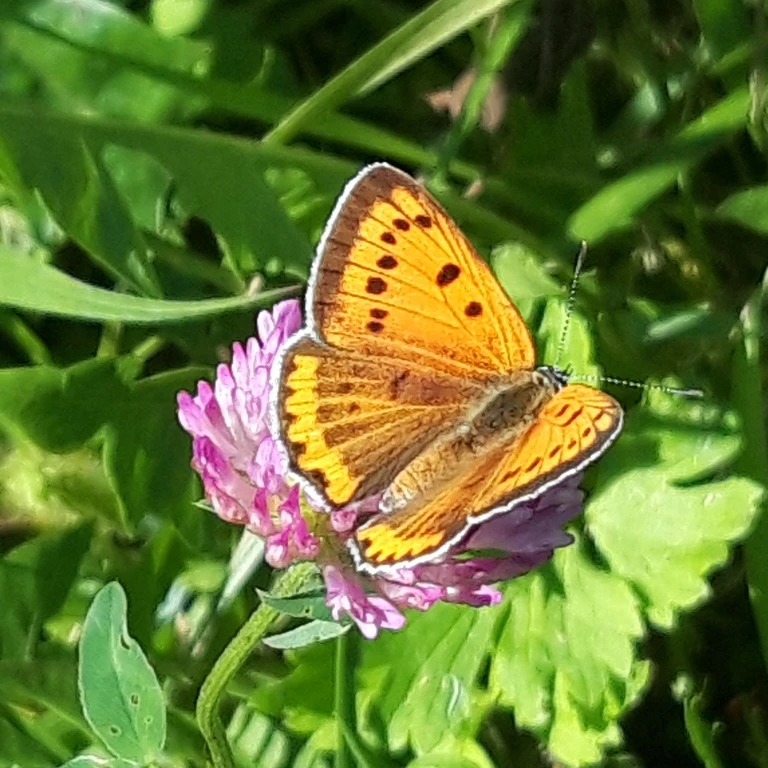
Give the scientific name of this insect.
Lycaena dispar
